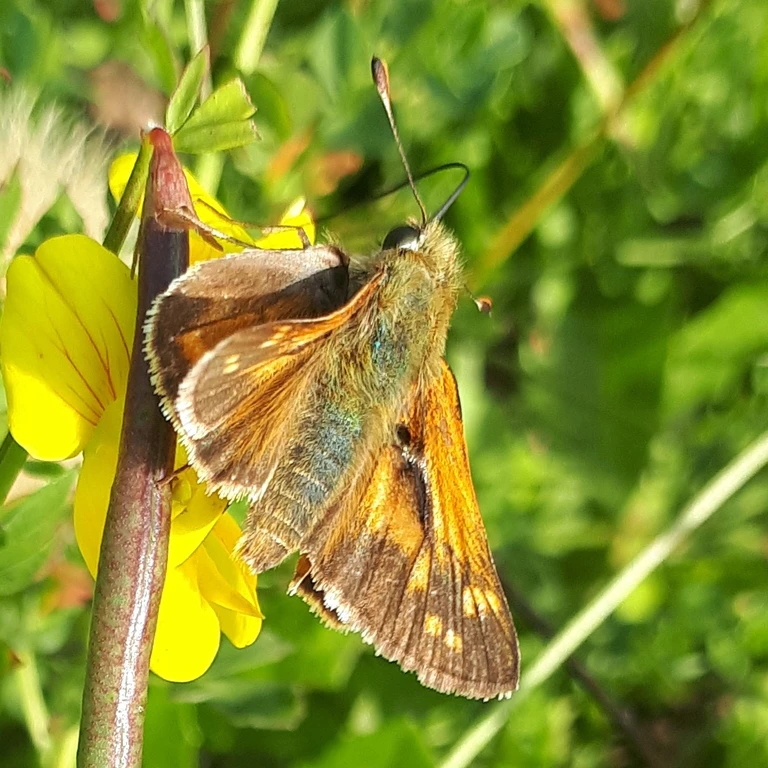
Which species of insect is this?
Hesperia comma
